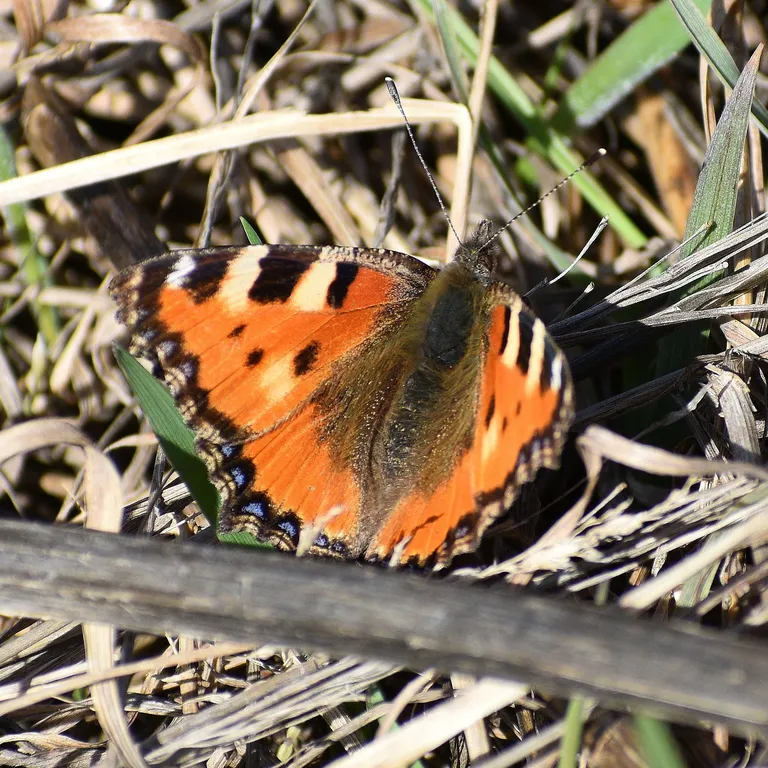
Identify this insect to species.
Aglais urticae
